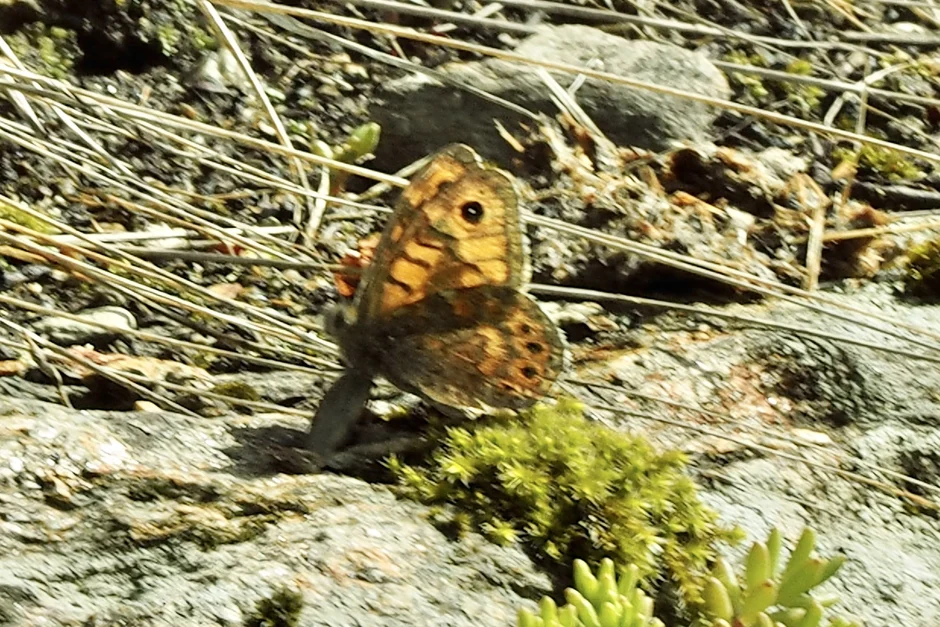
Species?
Lasiommata megera (also Pararge megera)
